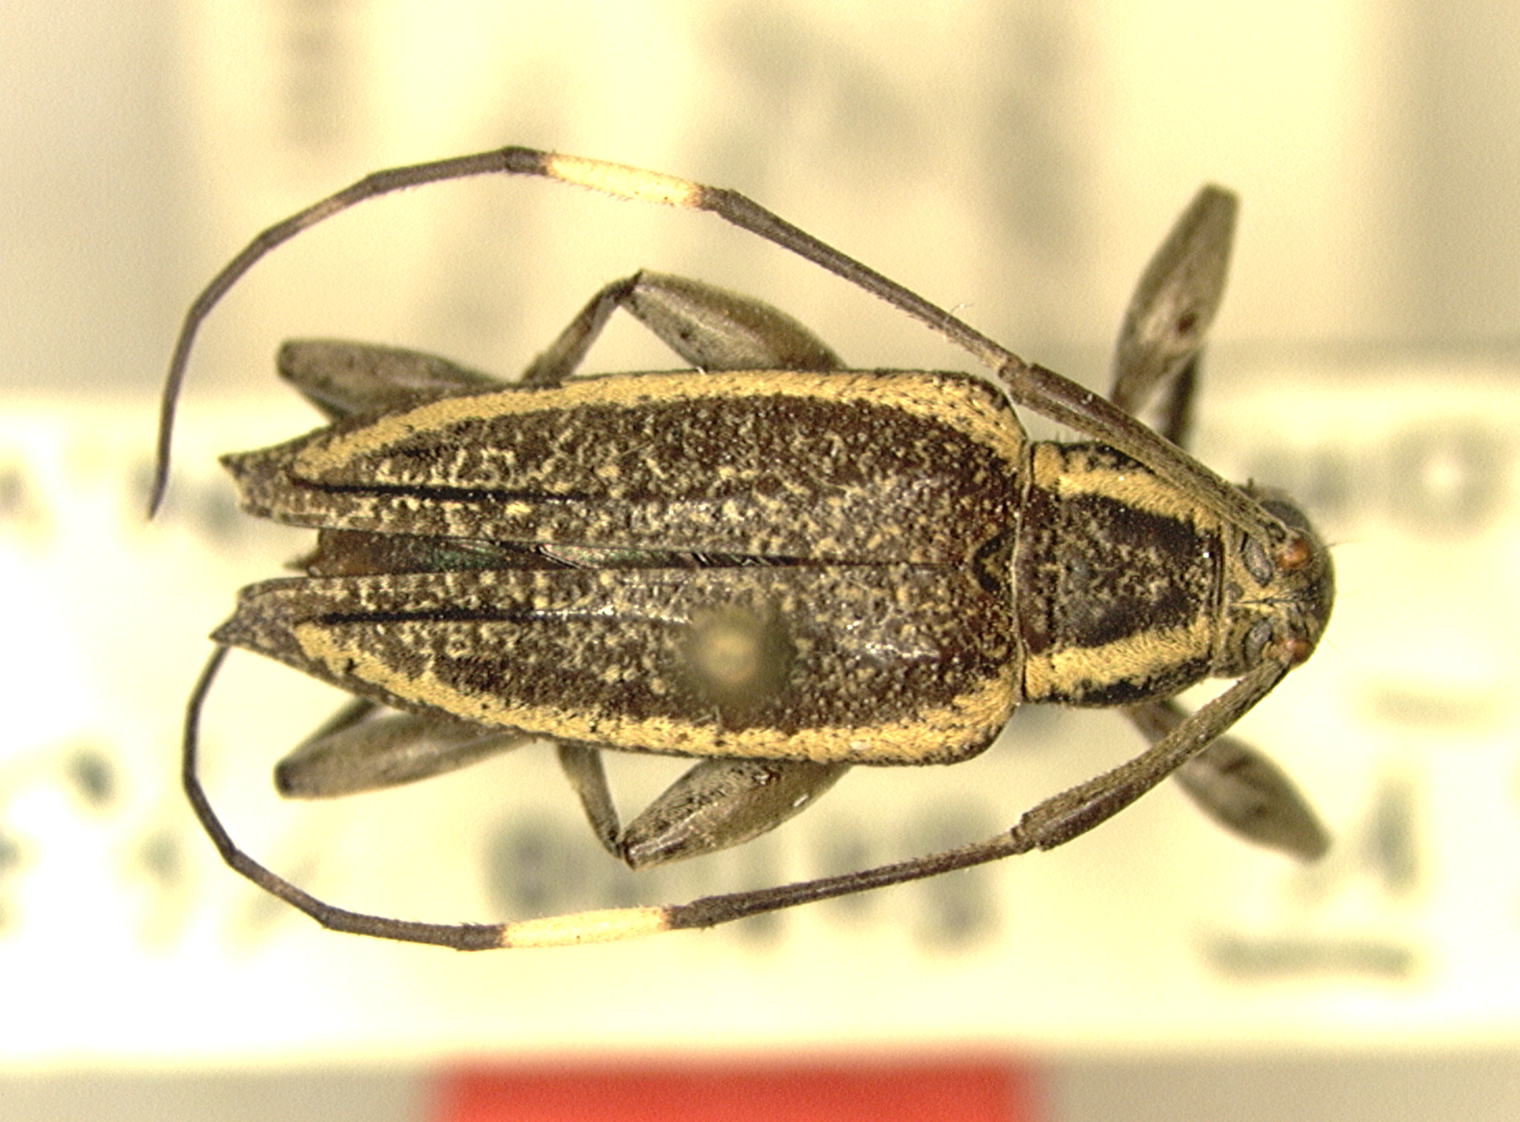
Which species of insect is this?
Cobelura lorigera (also Acanthosphenopsilus flavocinctus)
